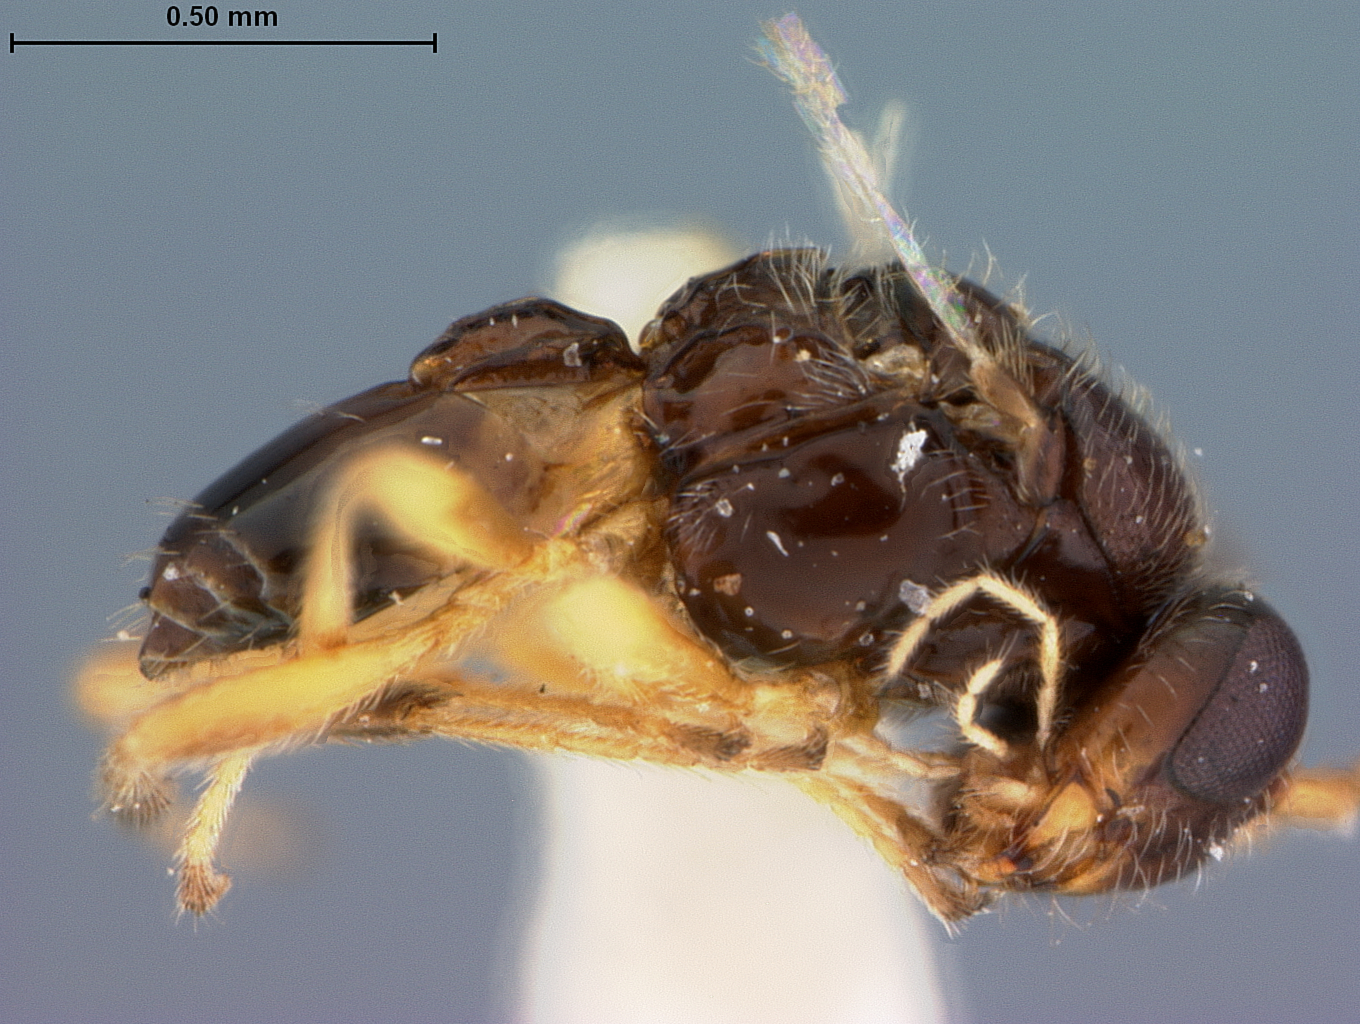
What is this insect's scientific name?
Parachasma riopereneum
